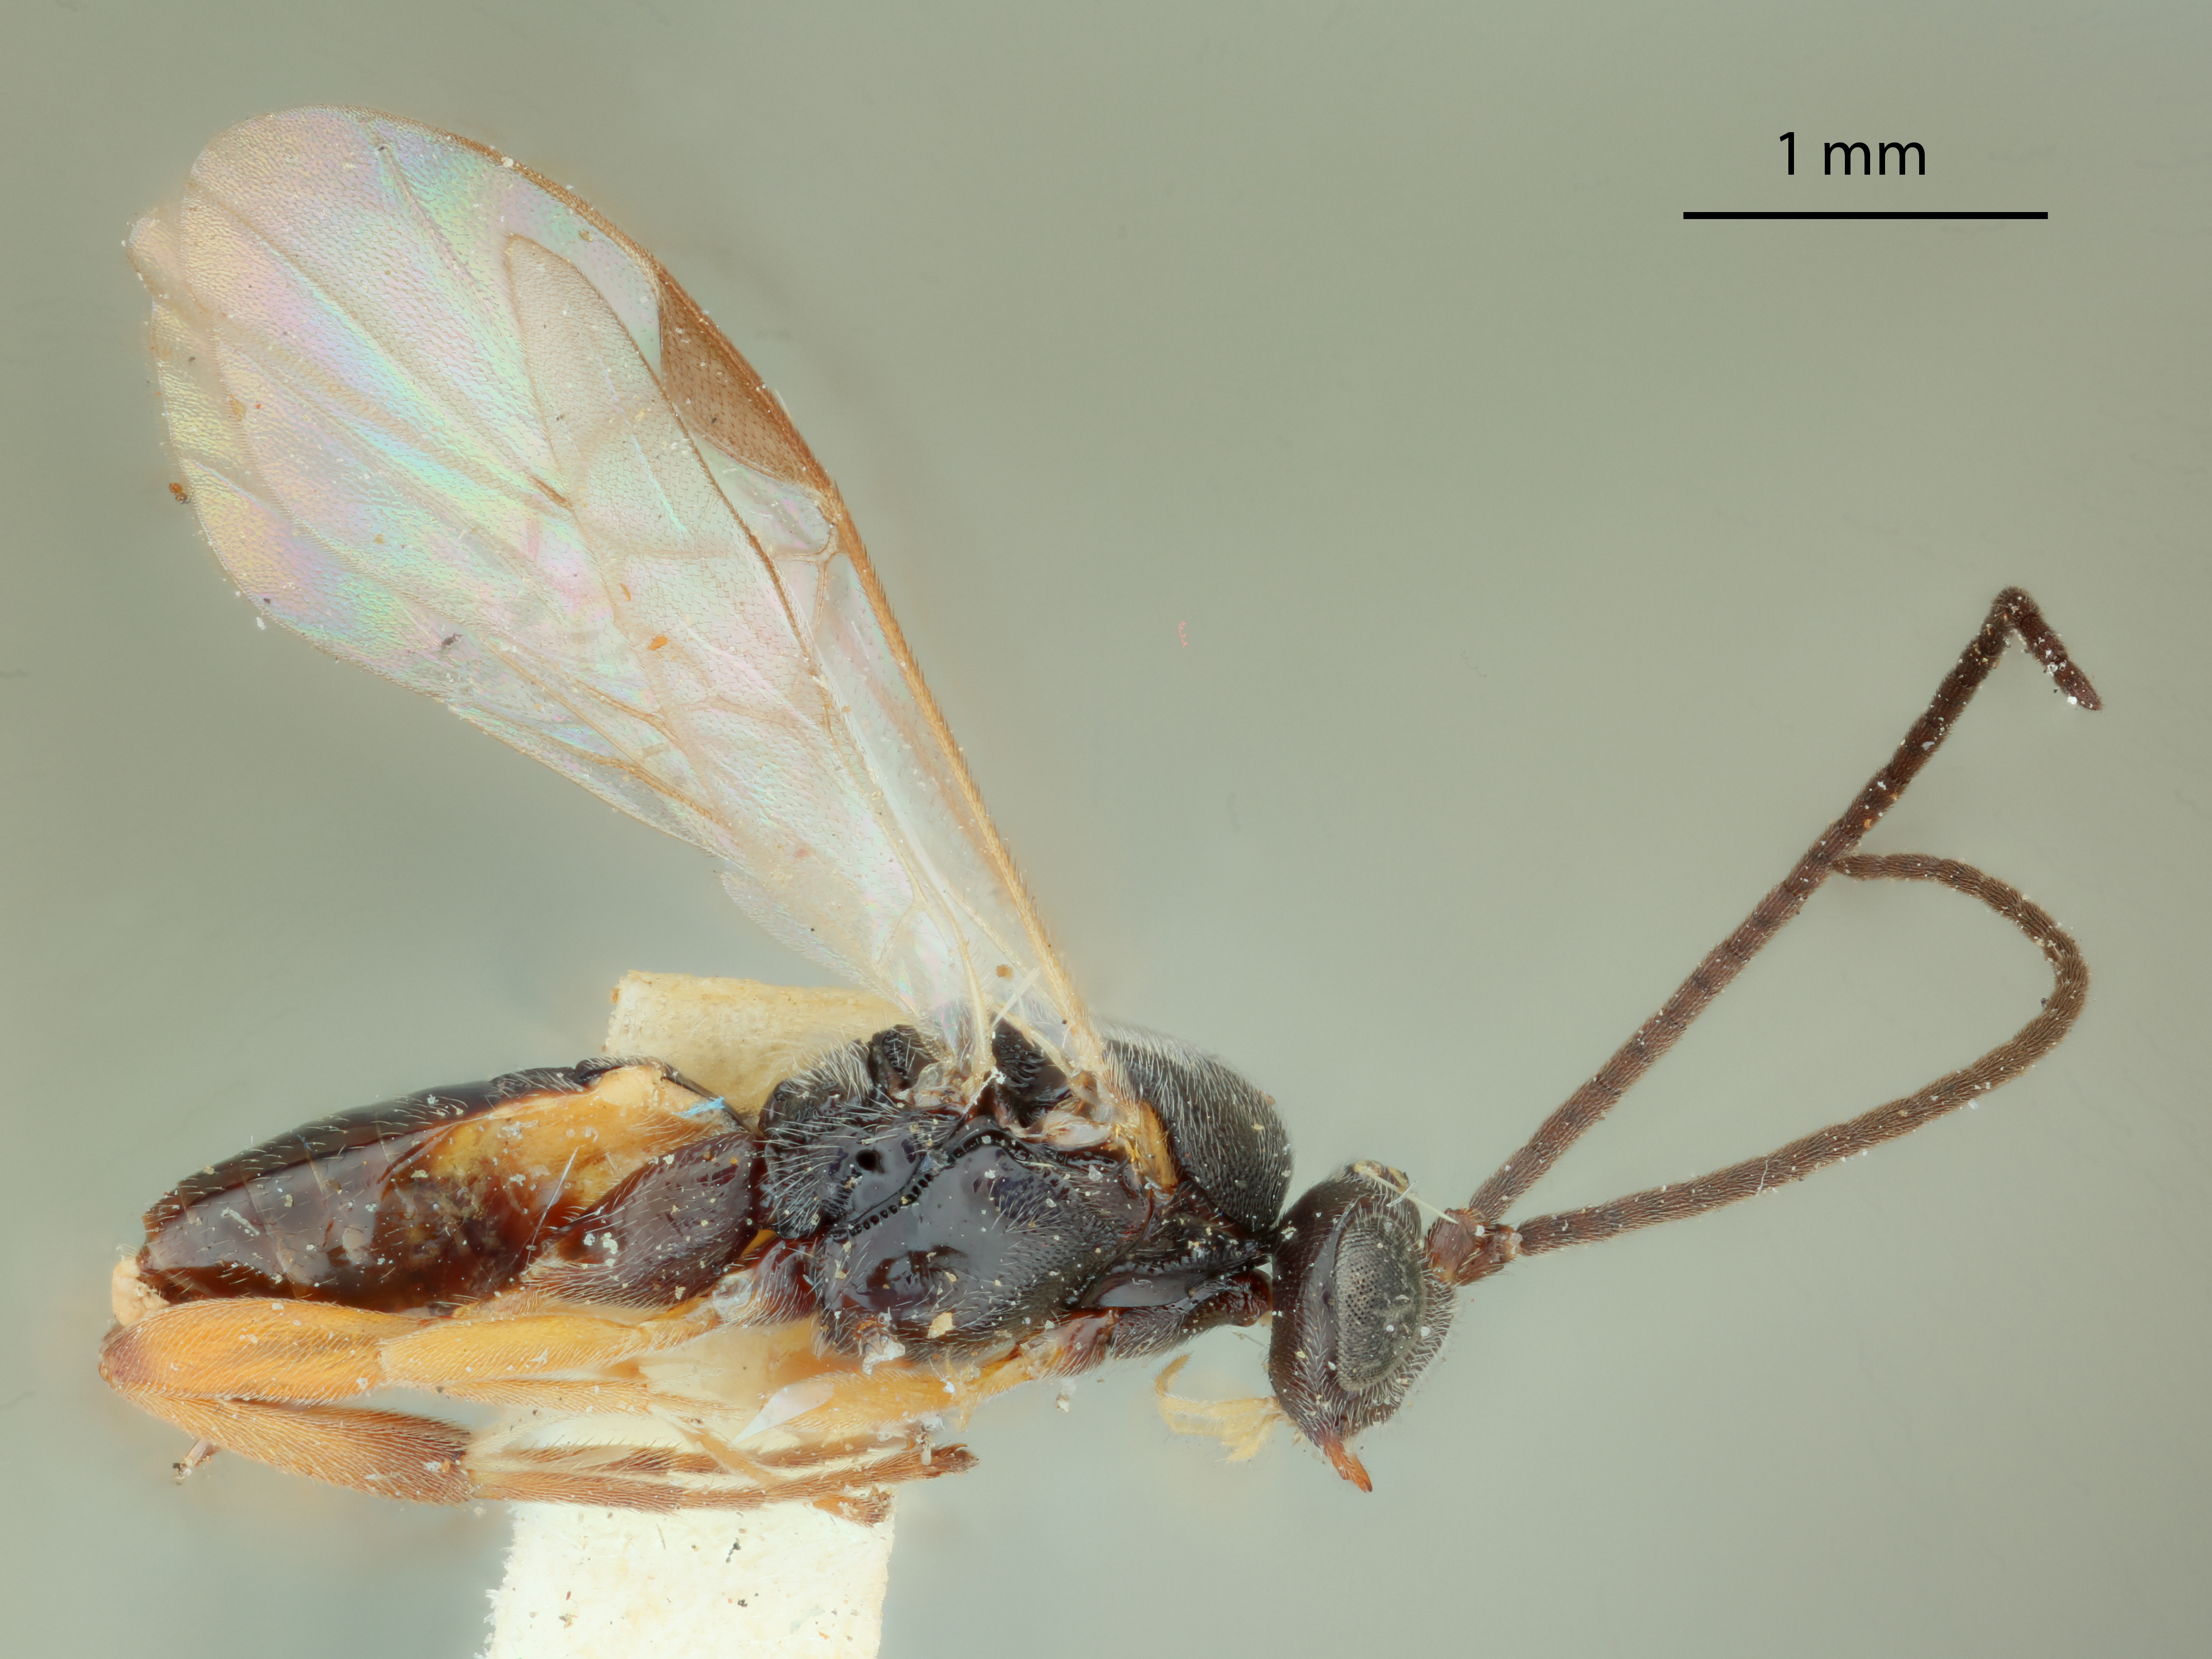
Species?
Apanteles australiensis
